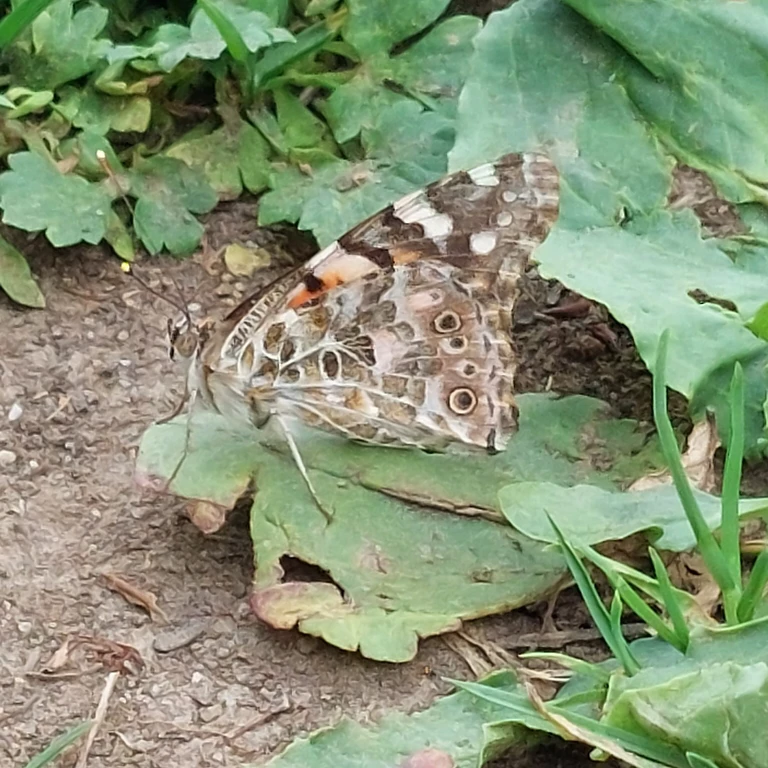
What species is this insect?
Vanessa cardui
